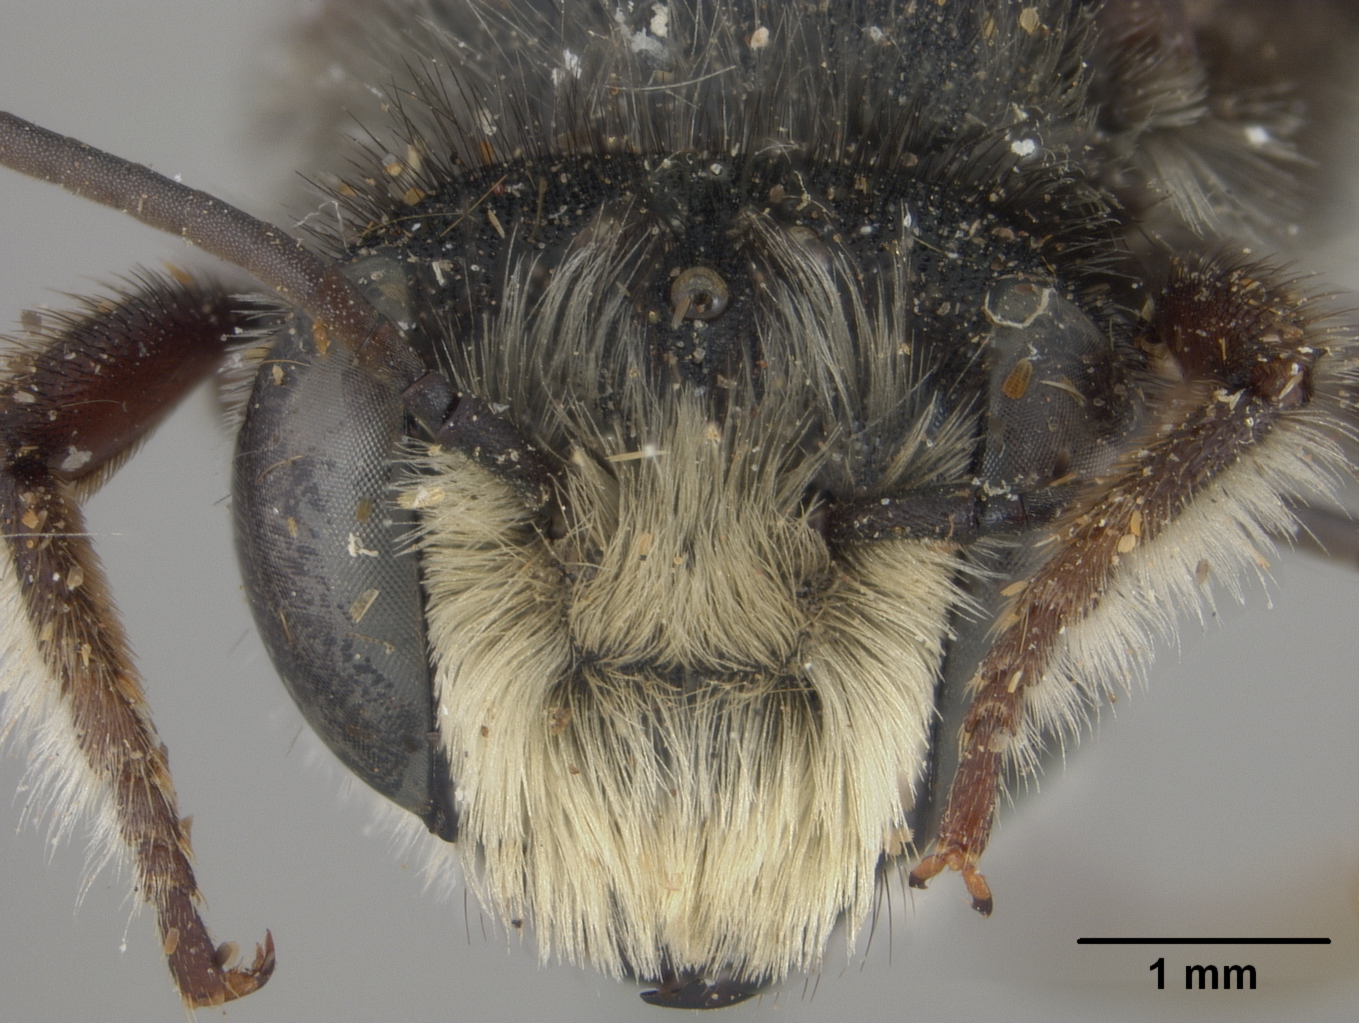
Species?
Megachile bruneriella
